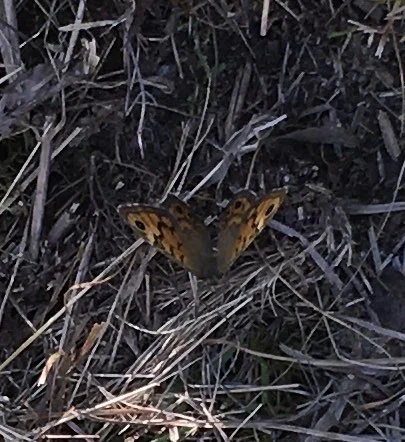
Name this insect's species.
Lasiommata megera (also Pararge megera)
